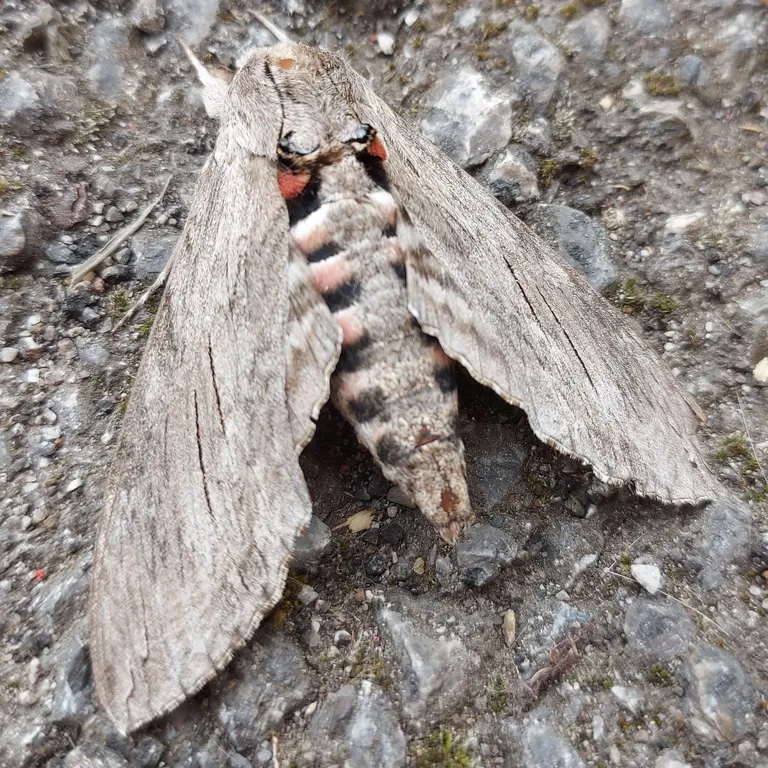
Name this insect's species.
Agrius convolvuli
